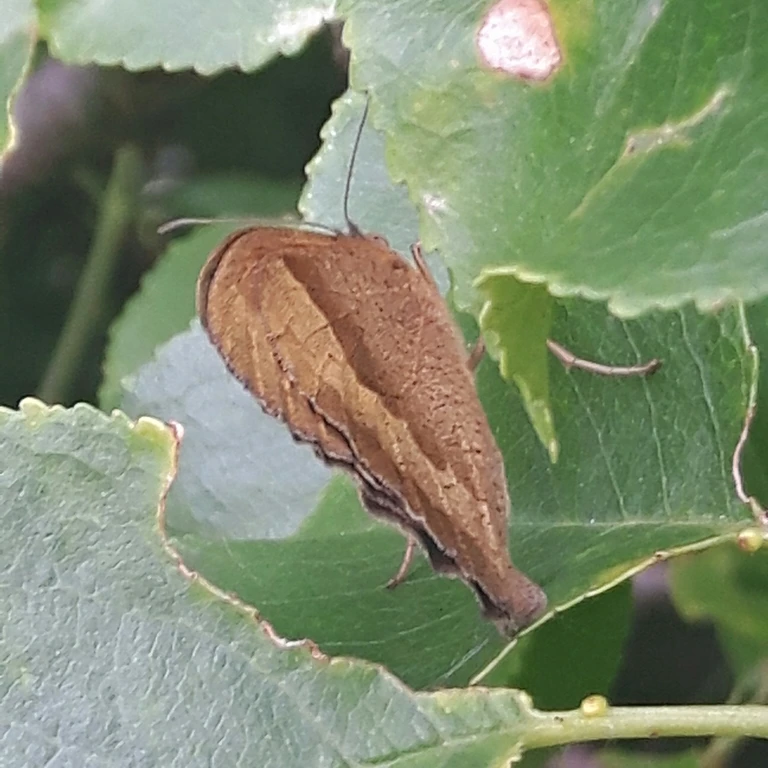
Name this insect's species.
Maniola jurtina
